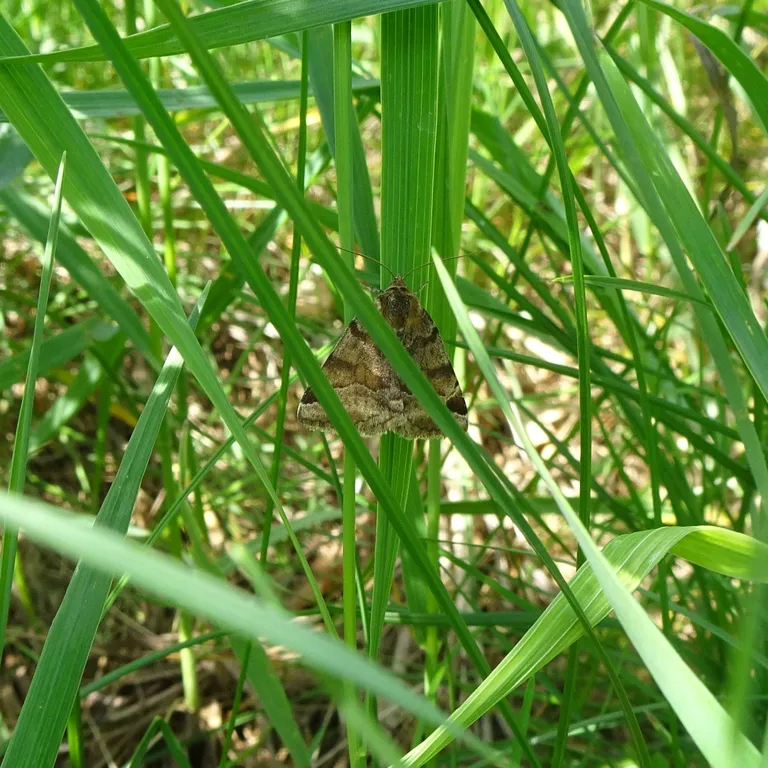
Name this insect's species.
Euclidia glyphica
